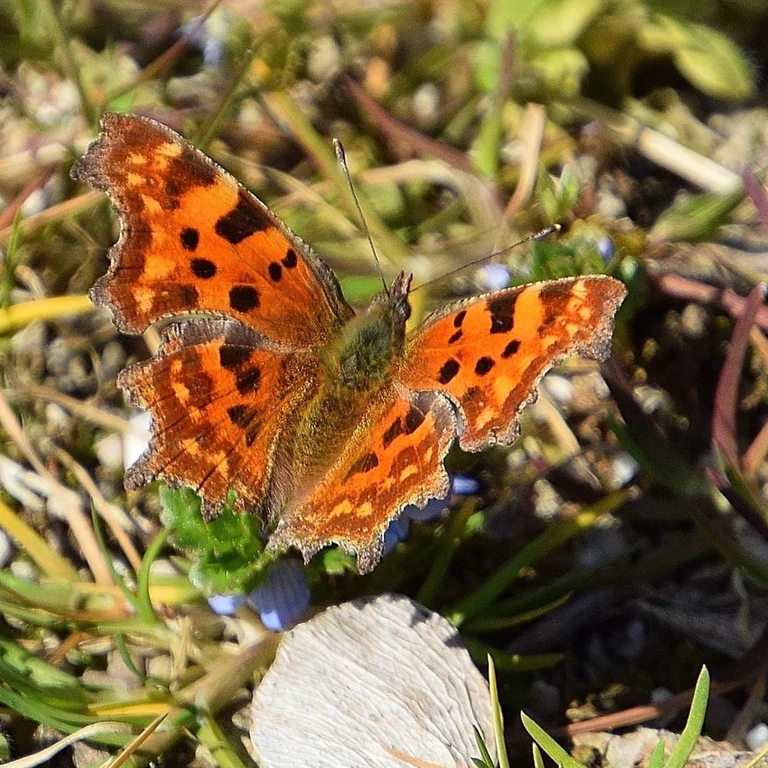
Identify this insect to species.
Polygonia c-album
